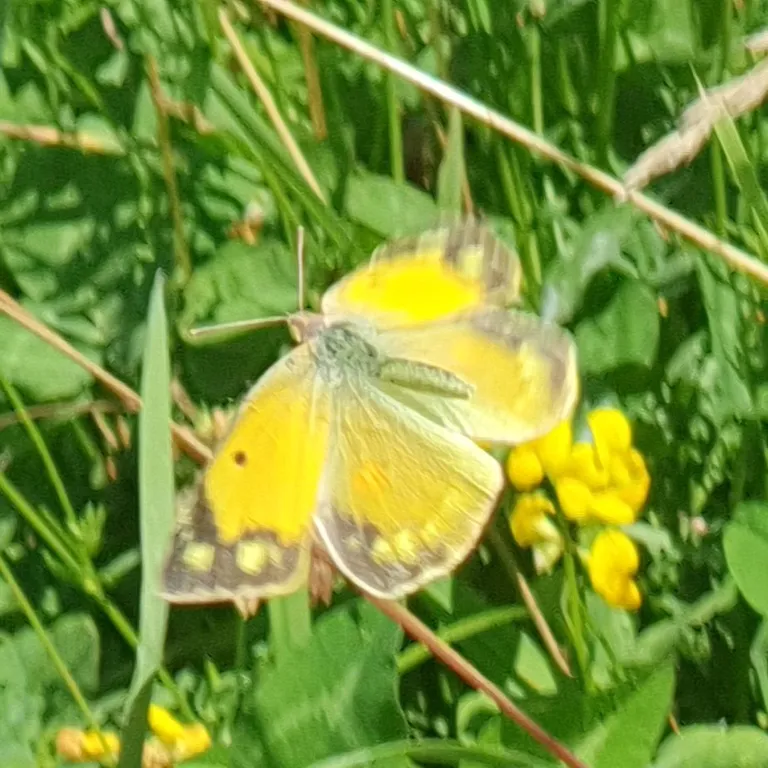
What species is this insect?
Colias croceus
